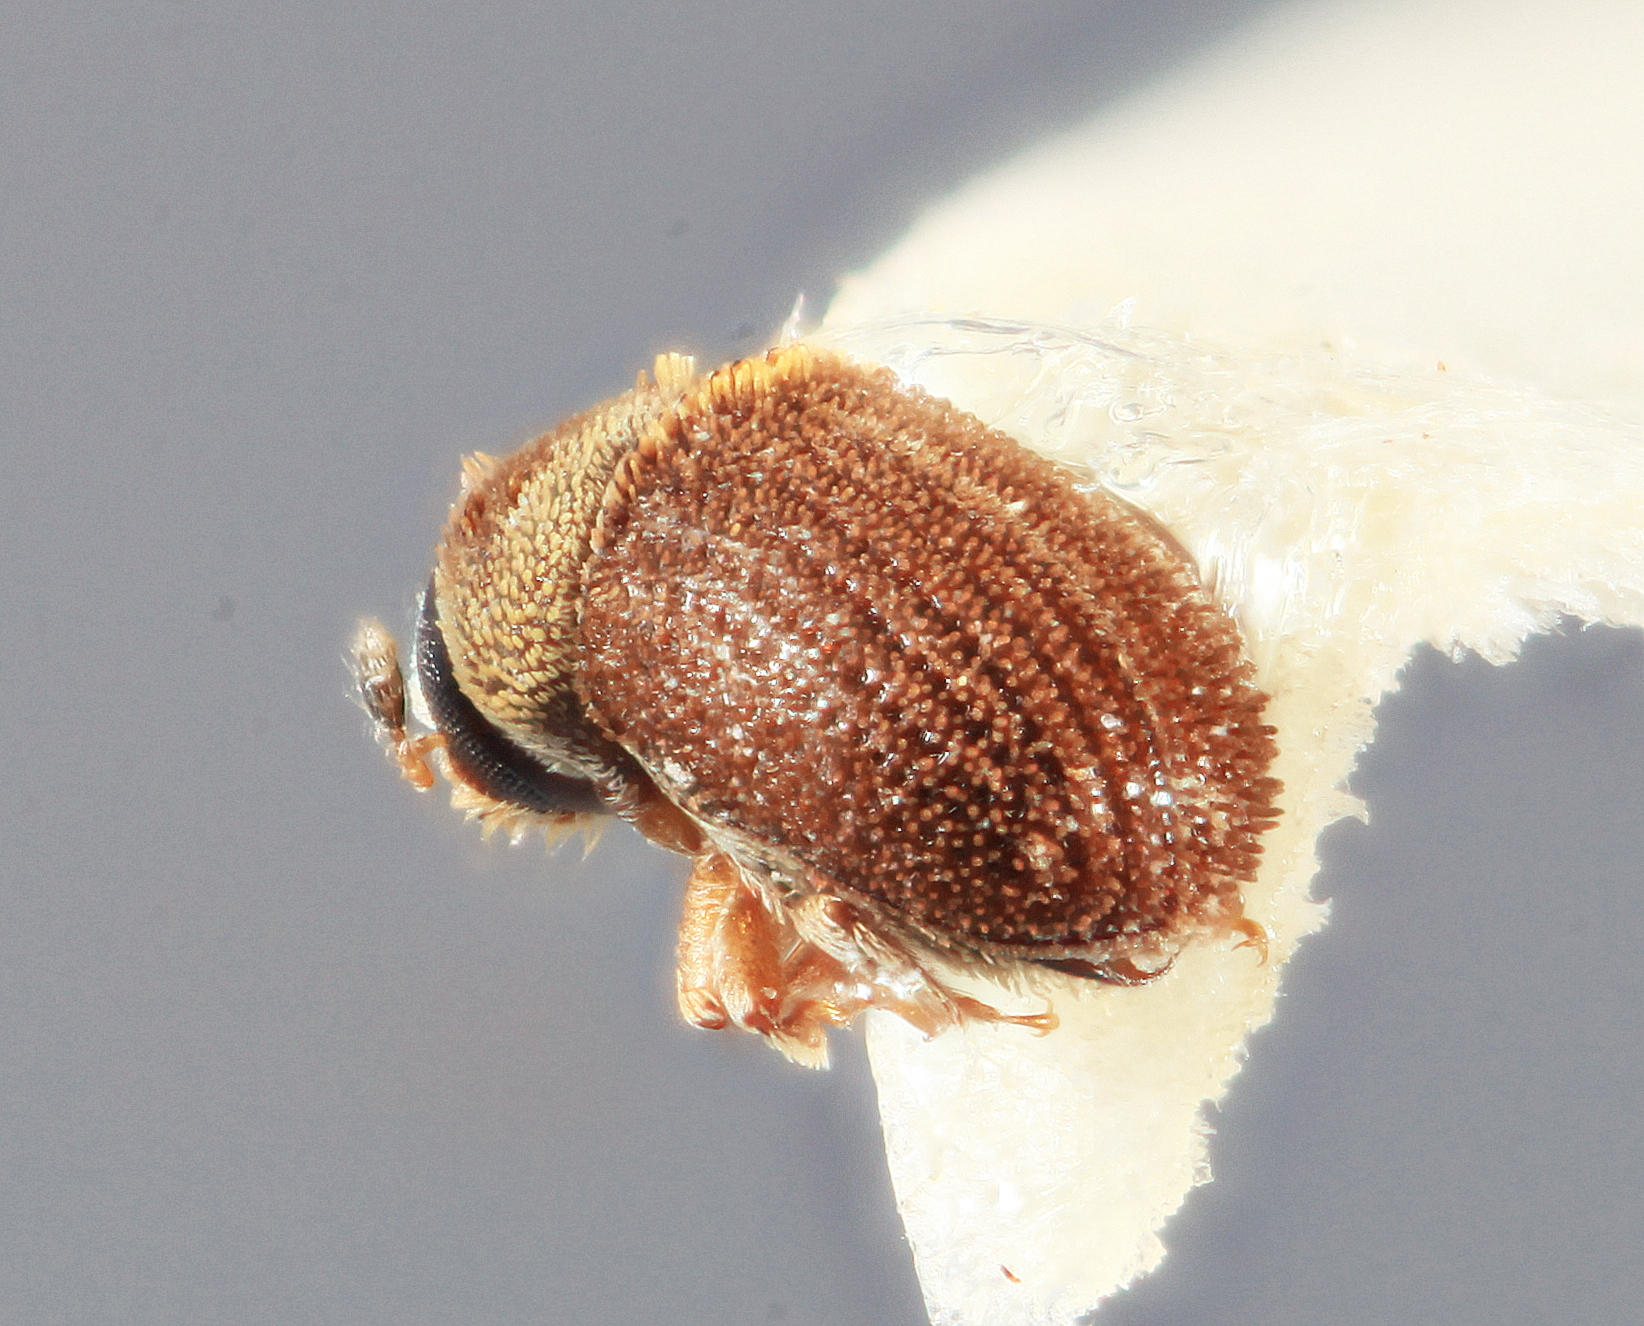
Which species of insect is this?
Chaetophloeus pouteriae
